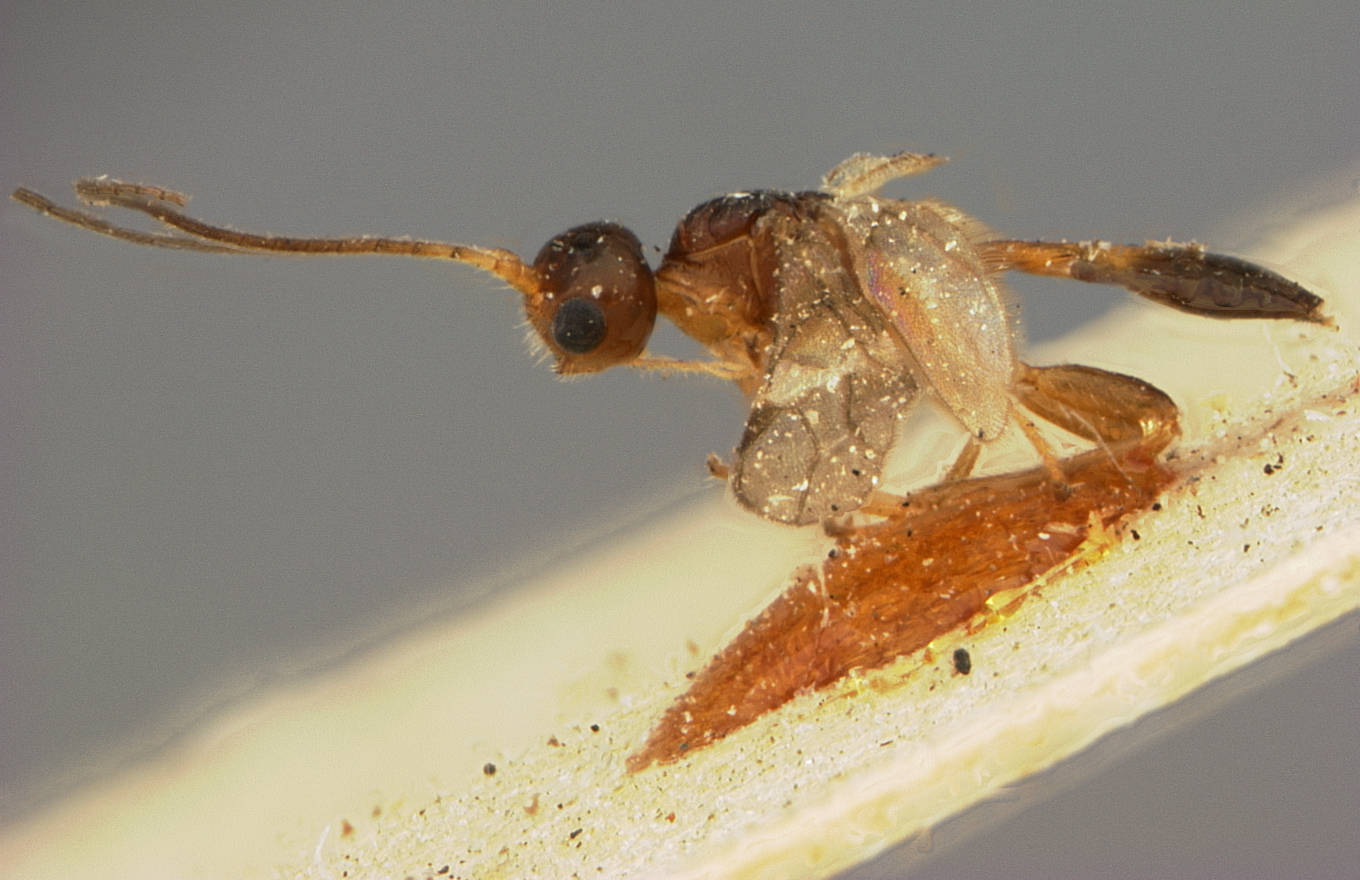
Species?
Spathius claripennis
